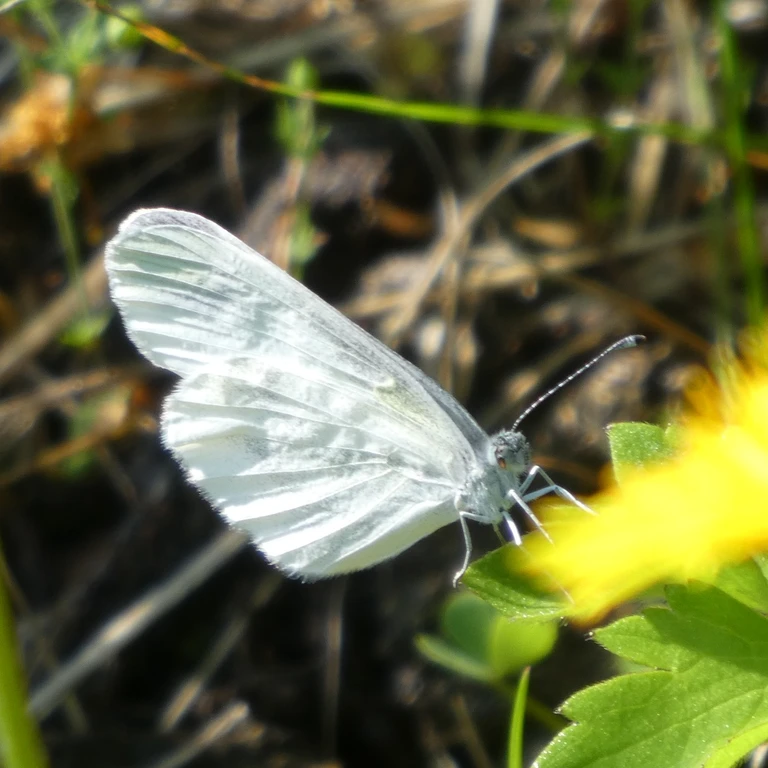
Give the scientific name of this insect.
Leptidea sinapis/juvernica
